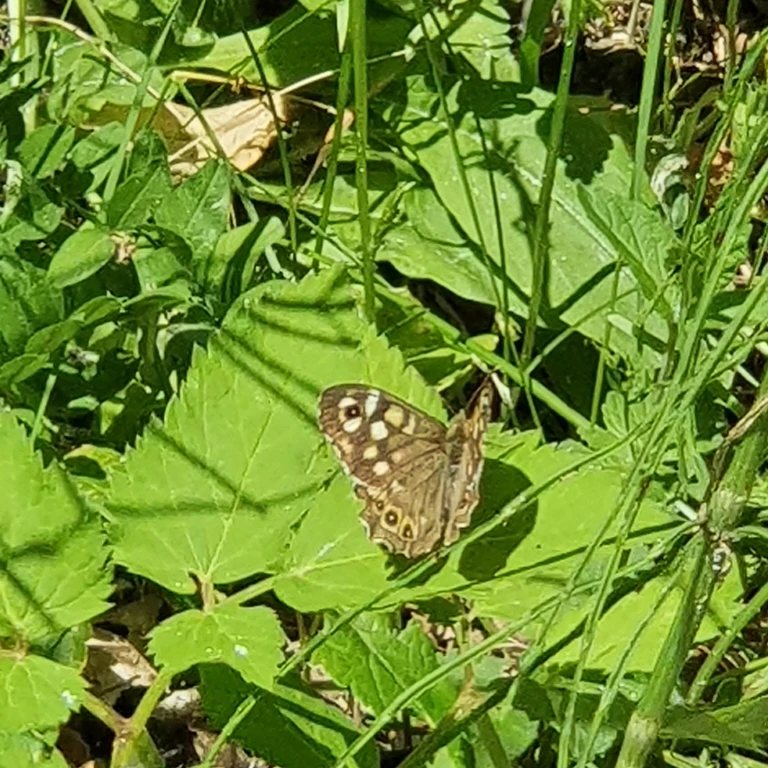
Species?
Pararge aegeria
